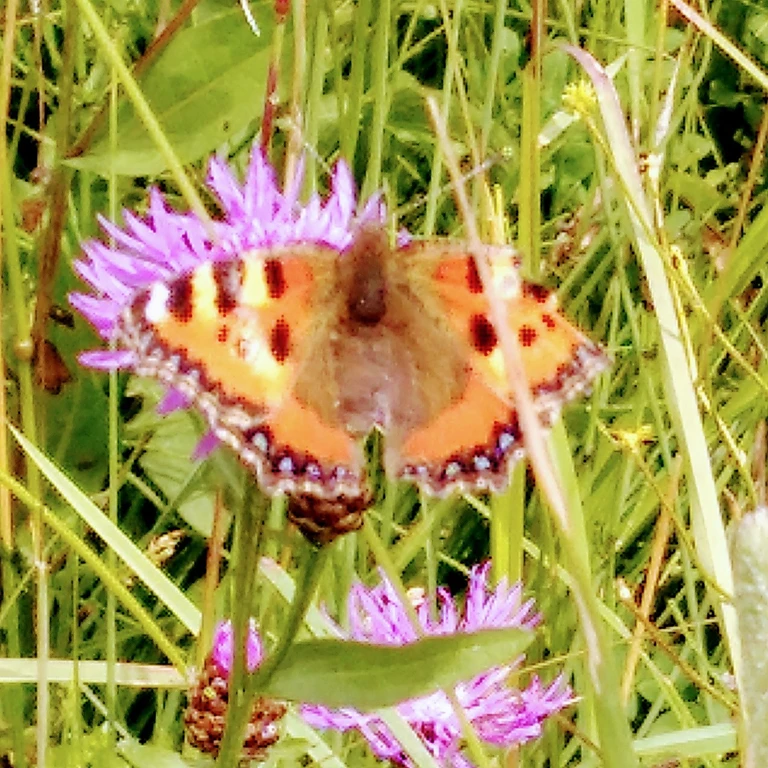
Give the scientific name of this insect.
Aglais urticae
